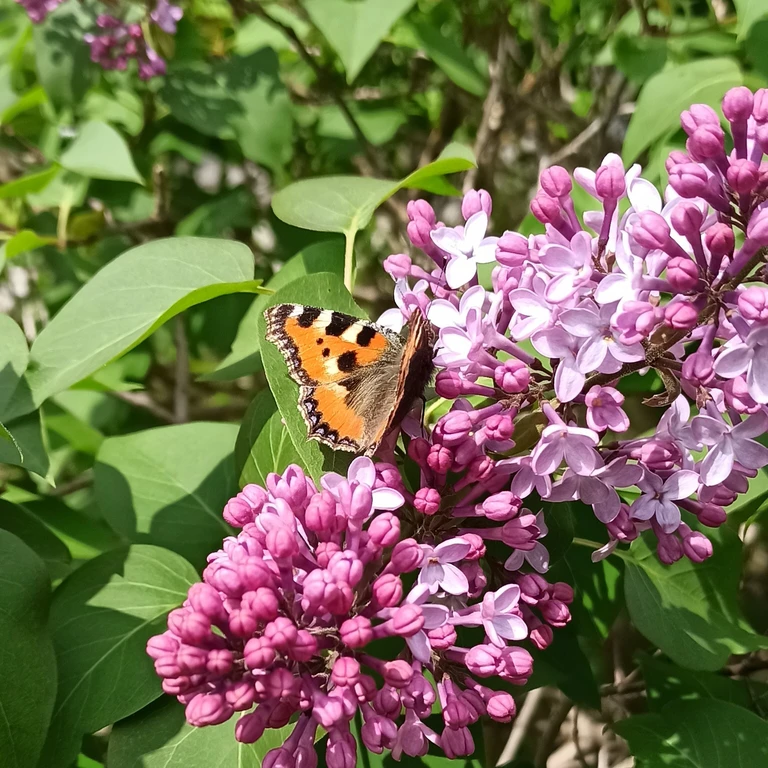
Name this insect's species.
Aglais urticae
